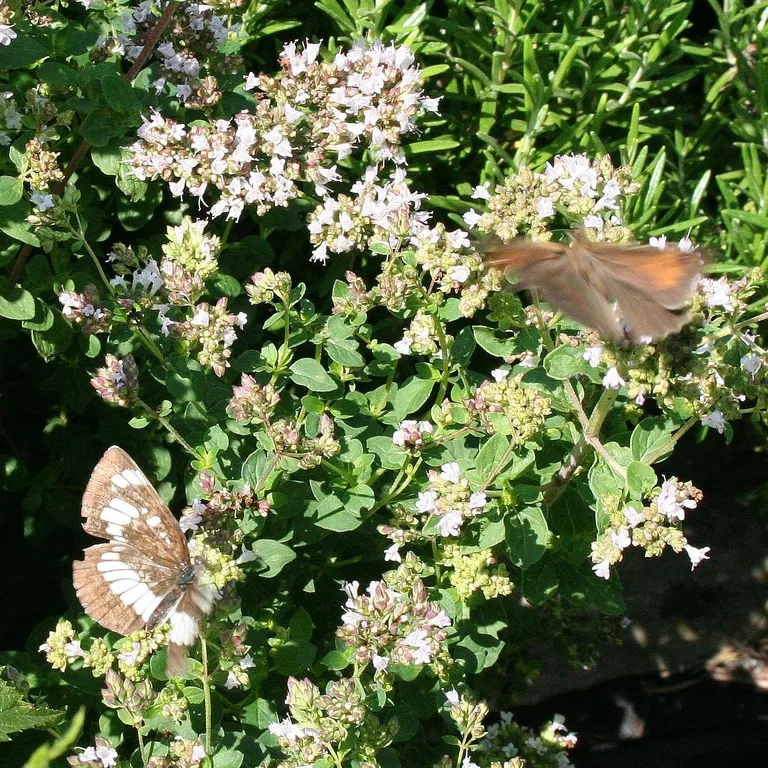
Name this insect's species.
Neptis rivularis
